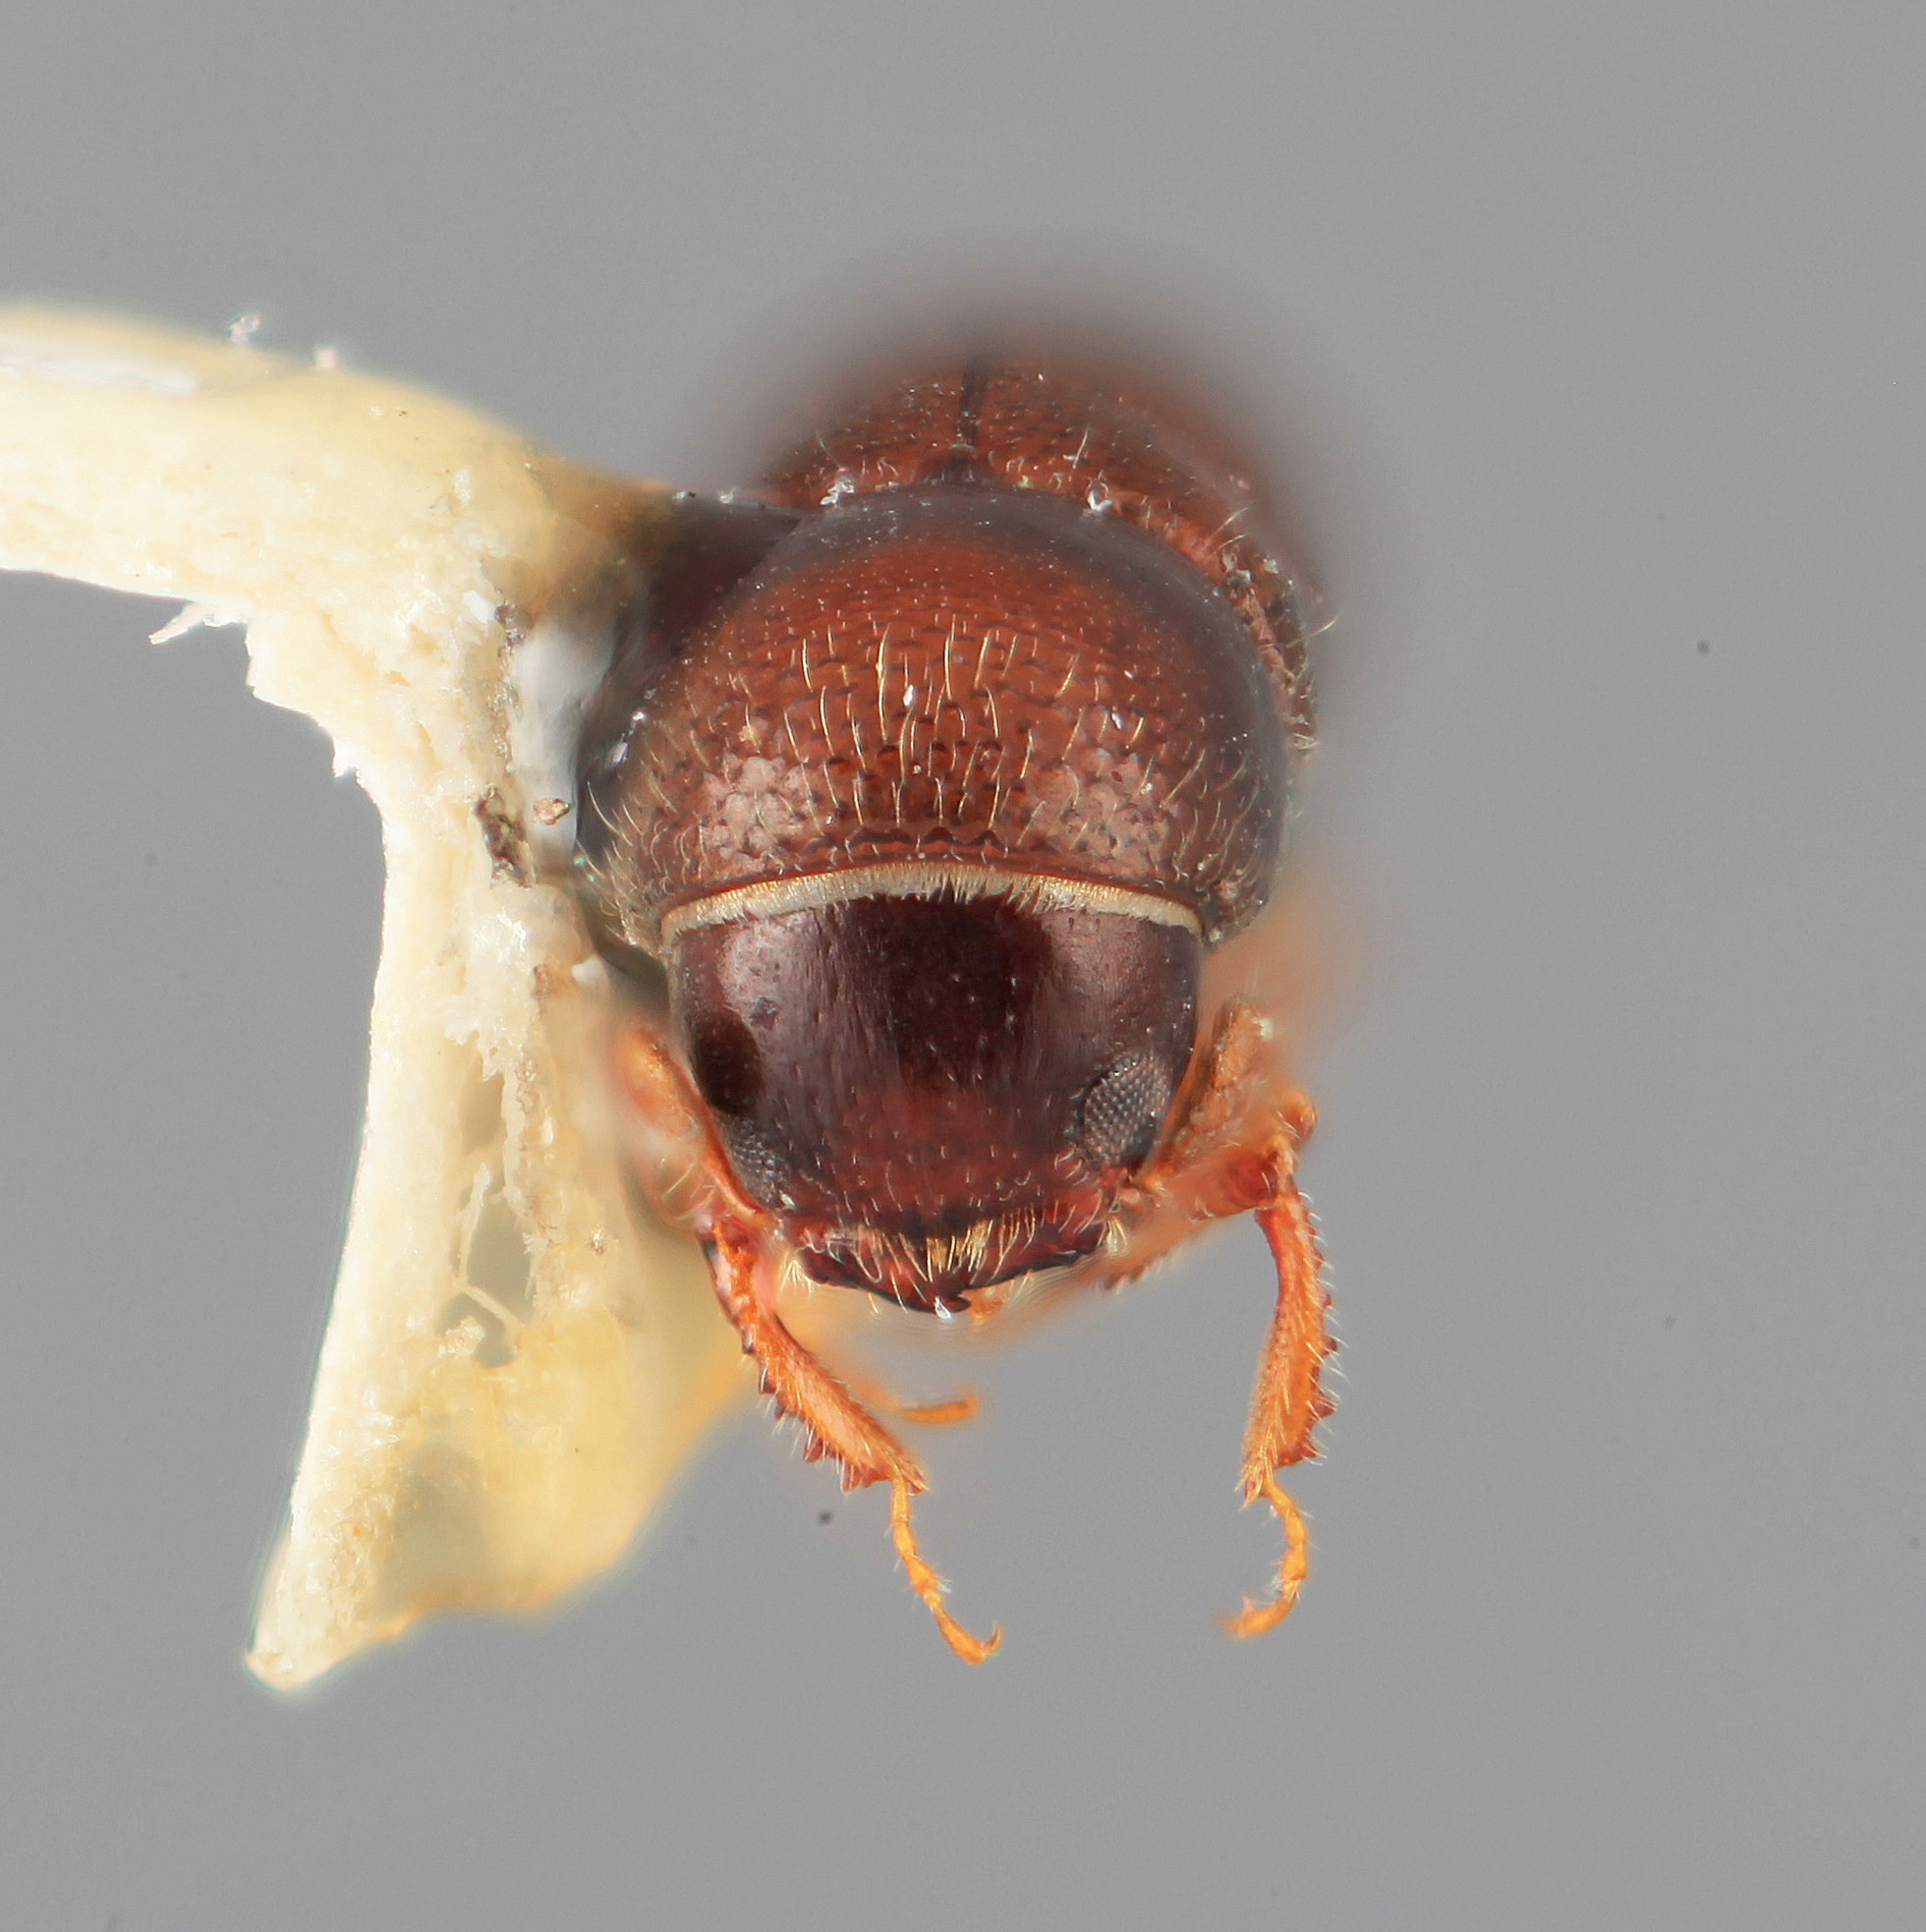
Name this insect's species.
Monarthrum carinatum
